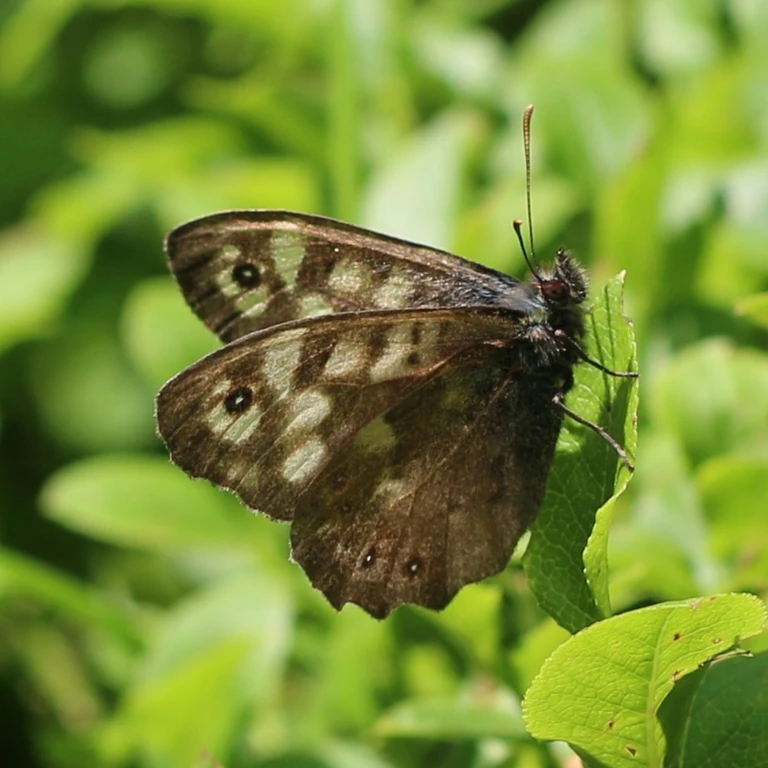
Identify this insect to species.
Pararge aegeria
